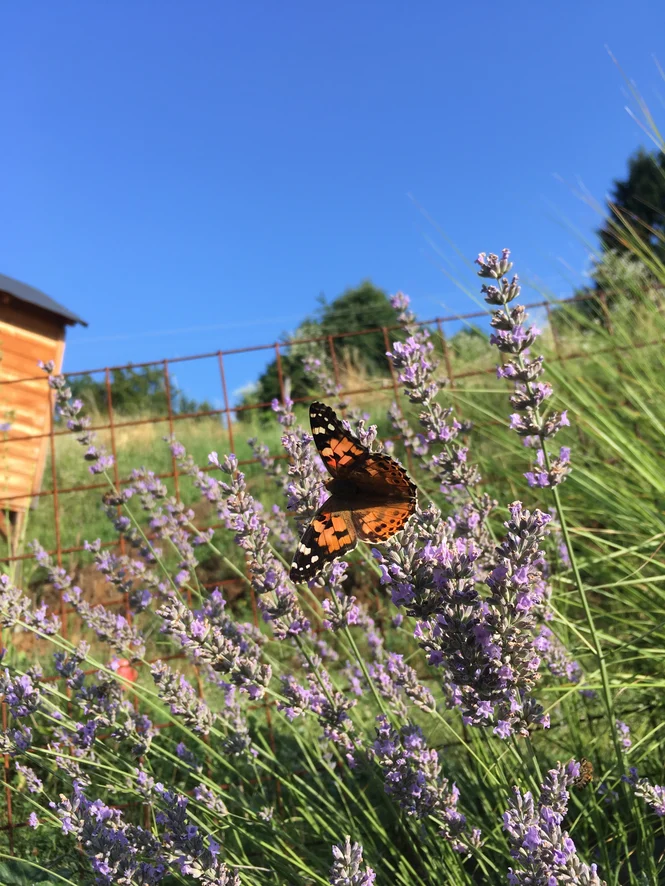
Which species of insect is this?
Vanessa cardui
